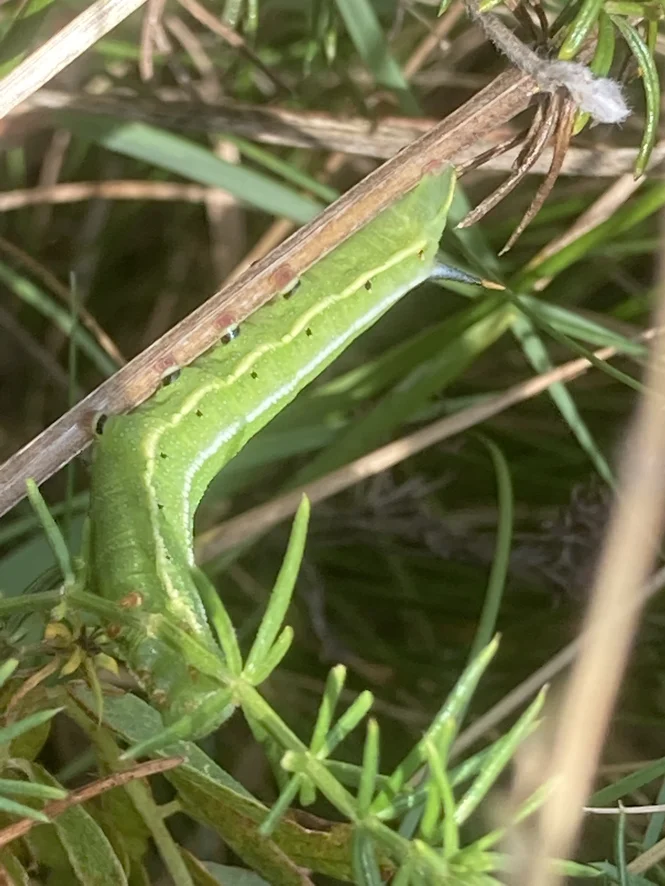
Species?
Macroglossum stellatarum
